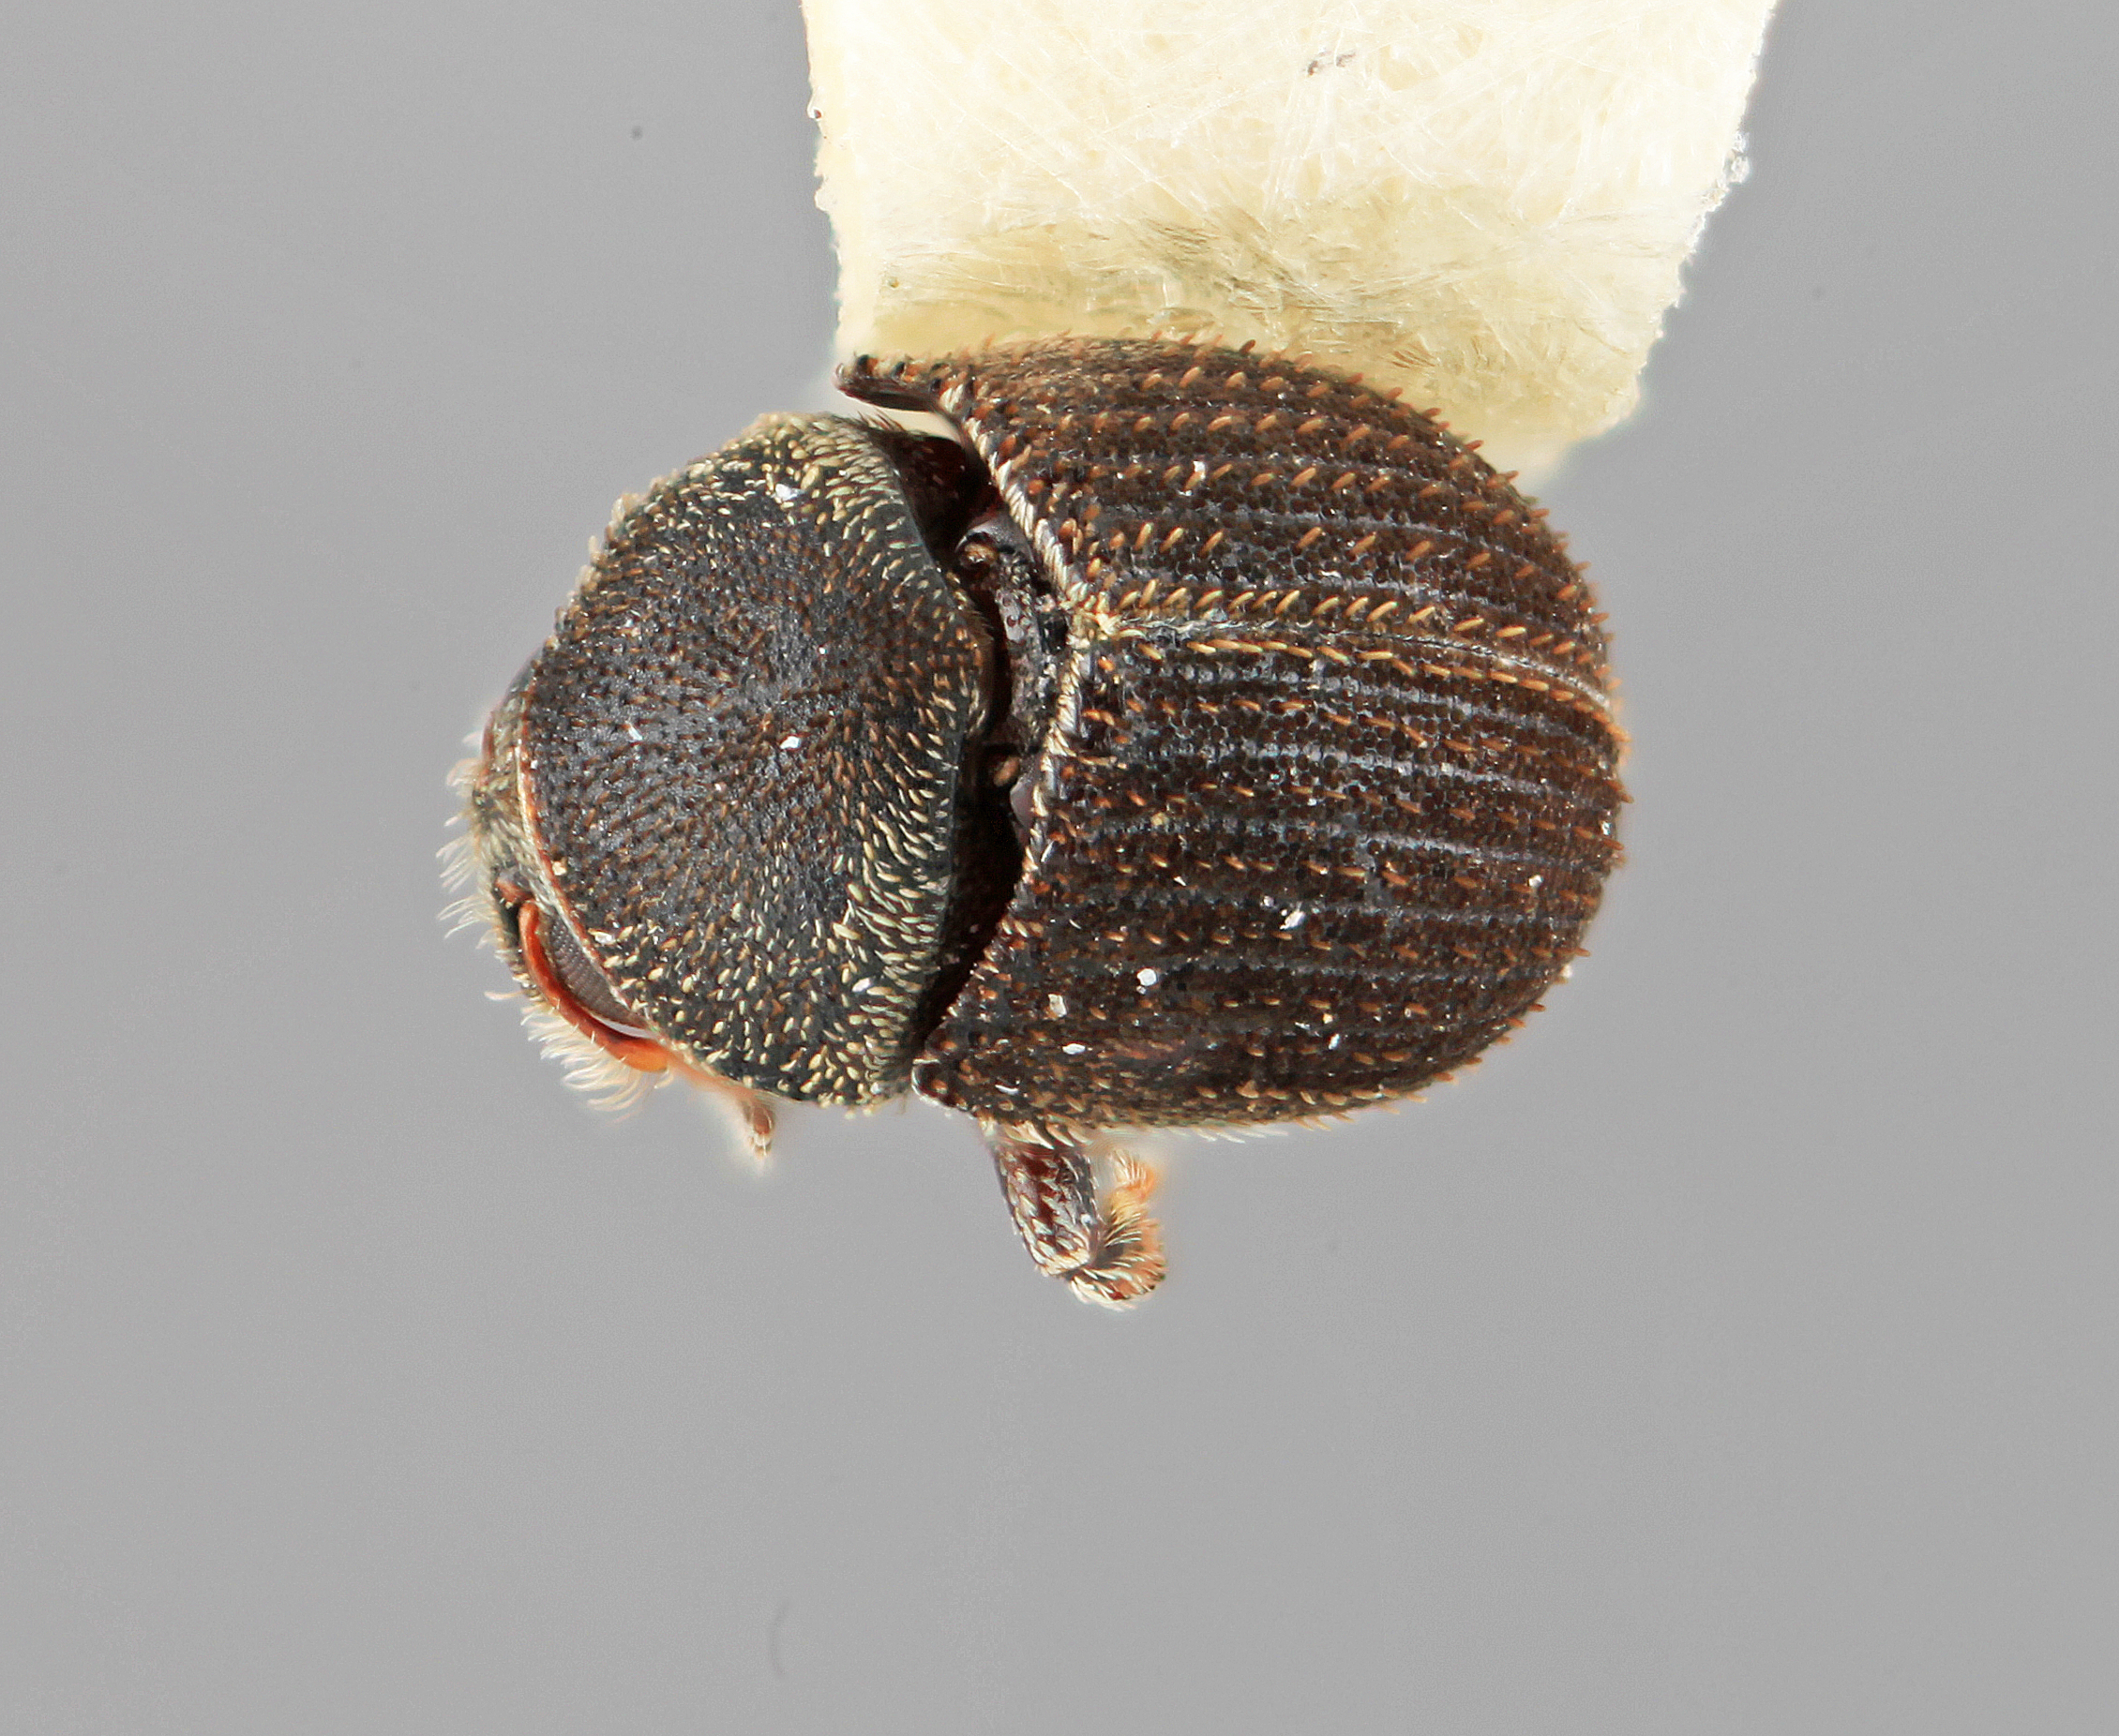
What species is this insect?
Pseudochromesus jaliscoensis
